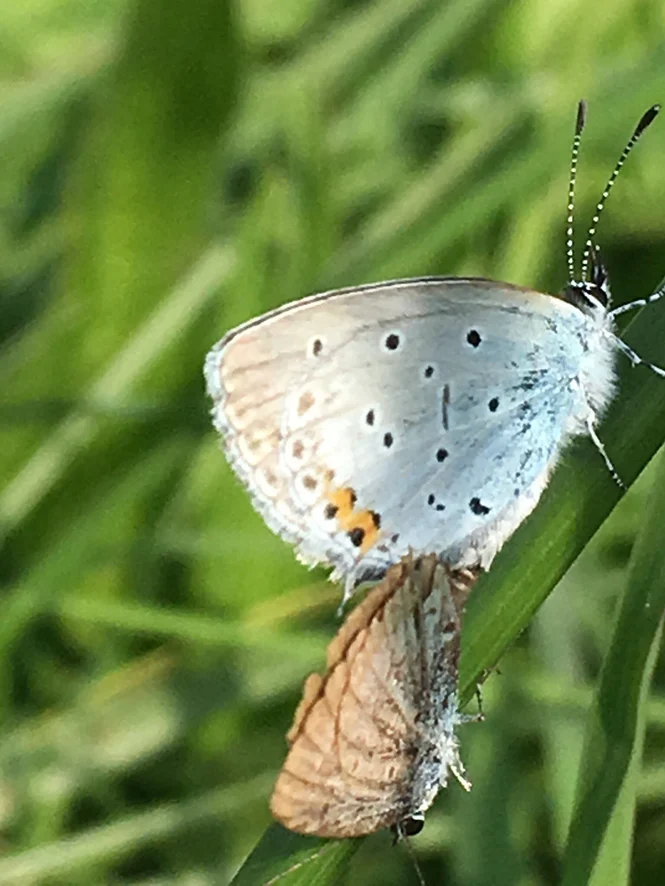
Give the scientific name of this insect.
Cupido argiades (also Elkalyce argiades)
